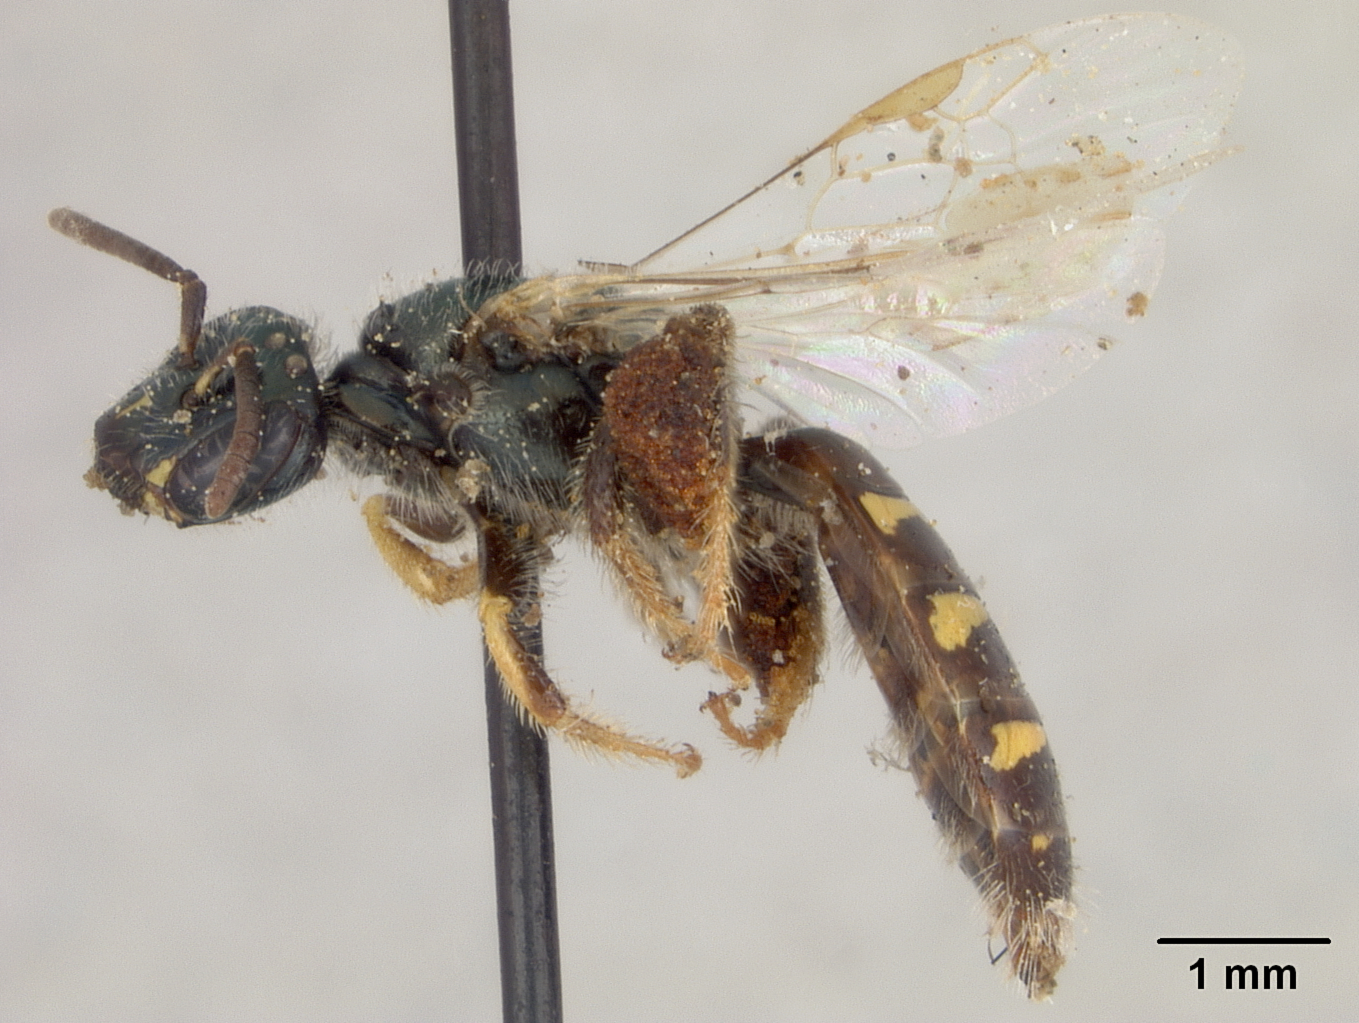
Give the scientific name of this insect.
Perdita carolina
